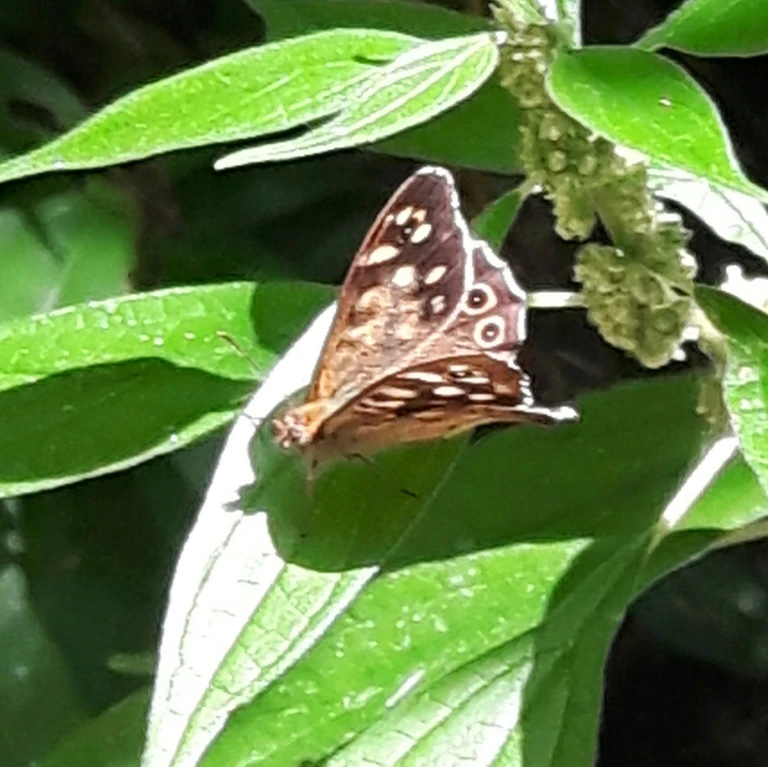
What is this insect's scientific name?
Pararge aegeria
